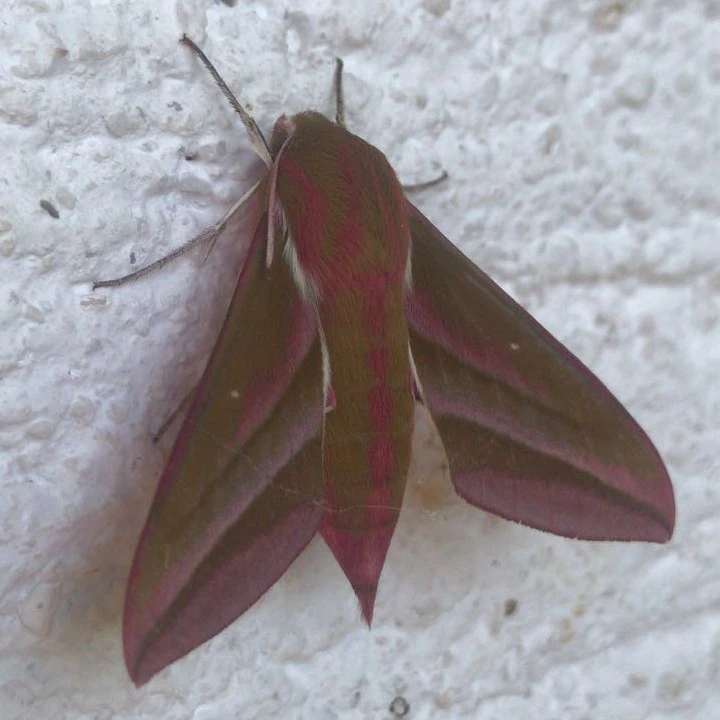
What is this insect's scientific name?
Deilephila elpenor
